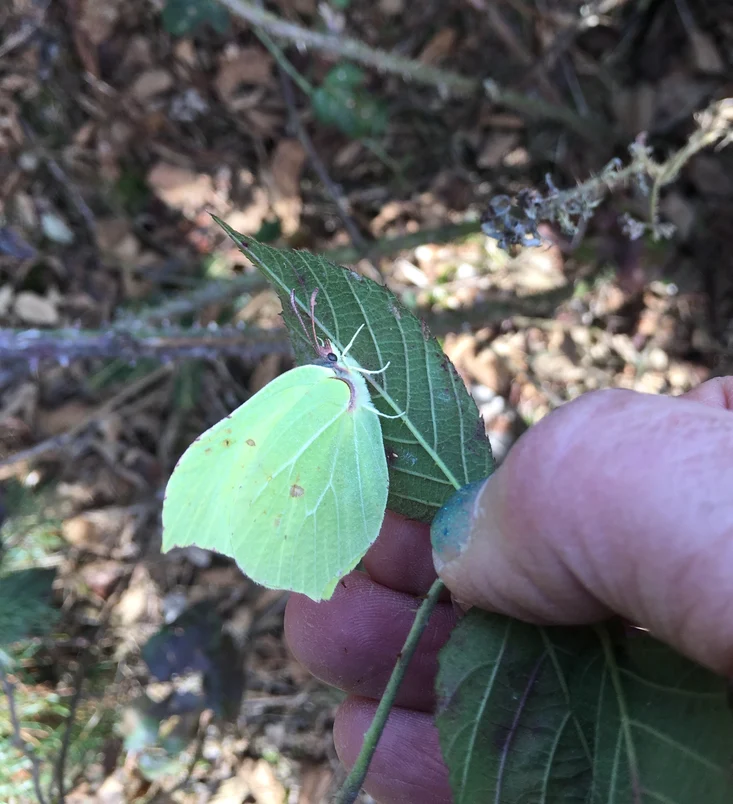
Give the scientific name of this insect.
Gonepteryx rhamni
